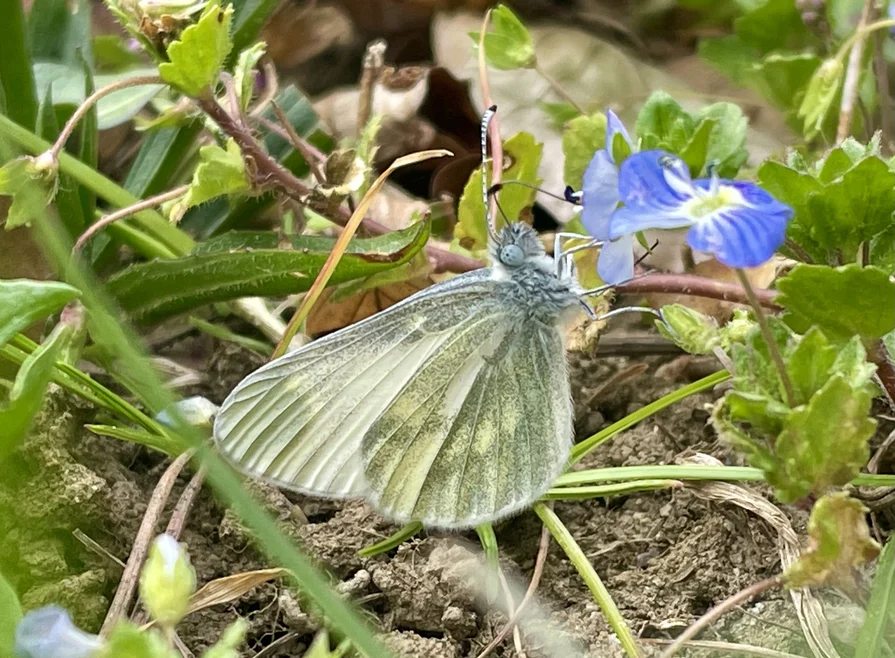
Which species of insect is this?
Leptidea sinapis/juvernica
